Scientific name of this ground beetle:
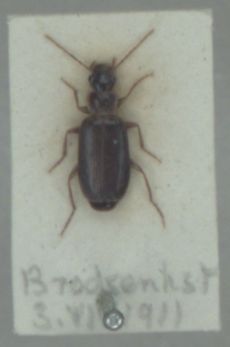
Dromius meridionalis
